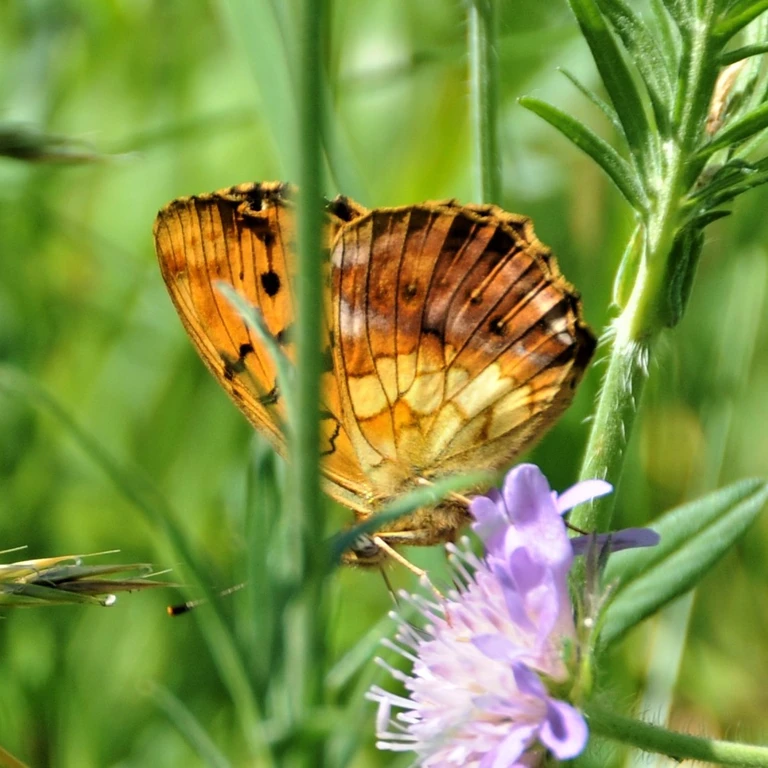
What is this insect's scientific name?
Brenthis daphne
